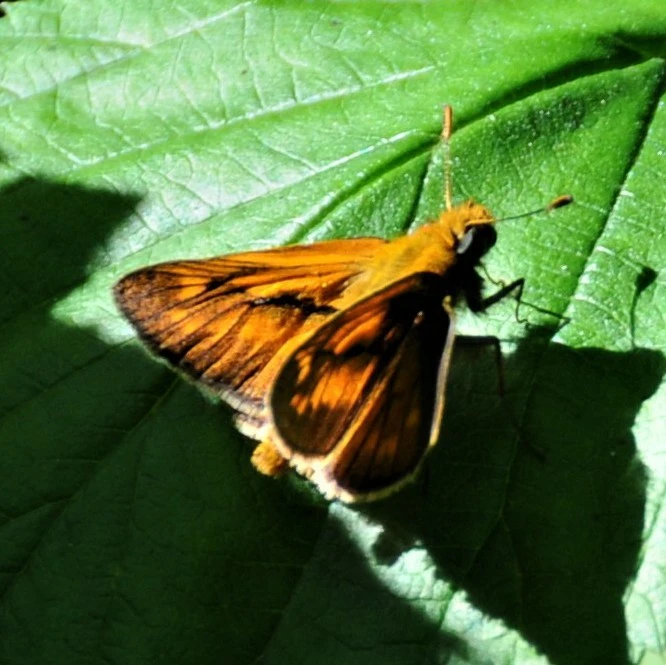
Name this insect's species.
Ochlodes sylvanus (also Ochlodes venata)
